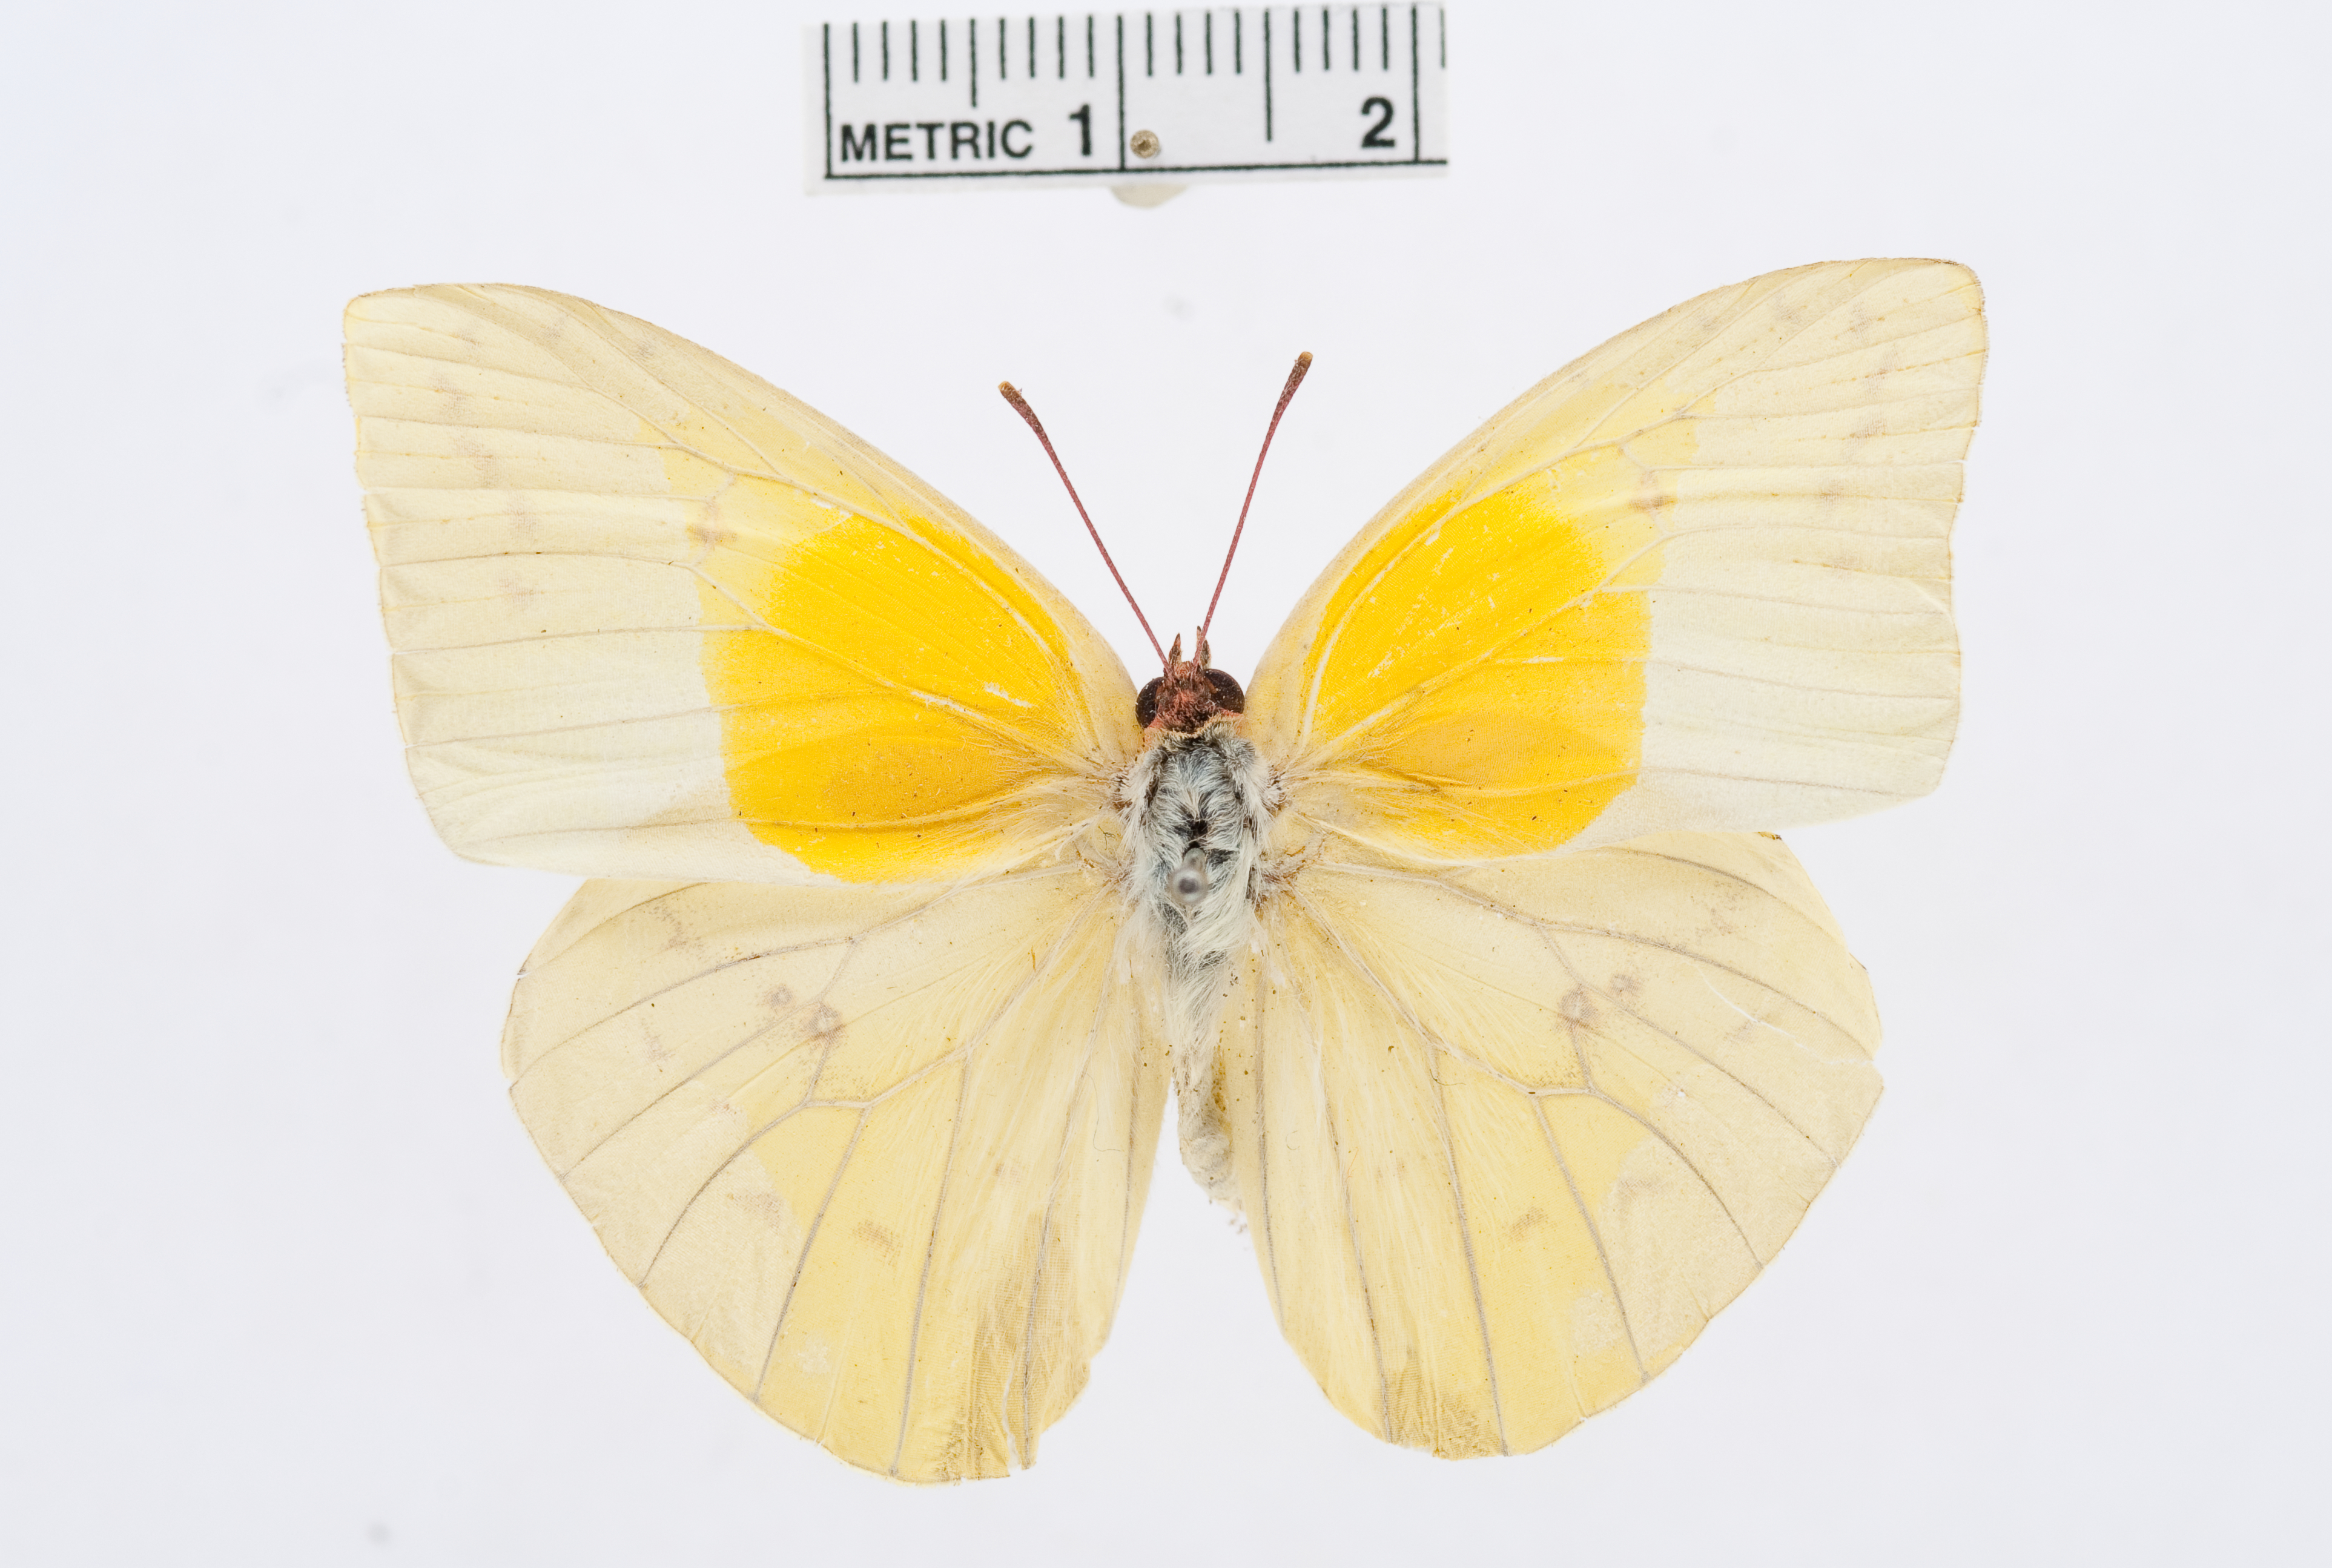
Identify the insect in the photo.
Aphrissa orbis
